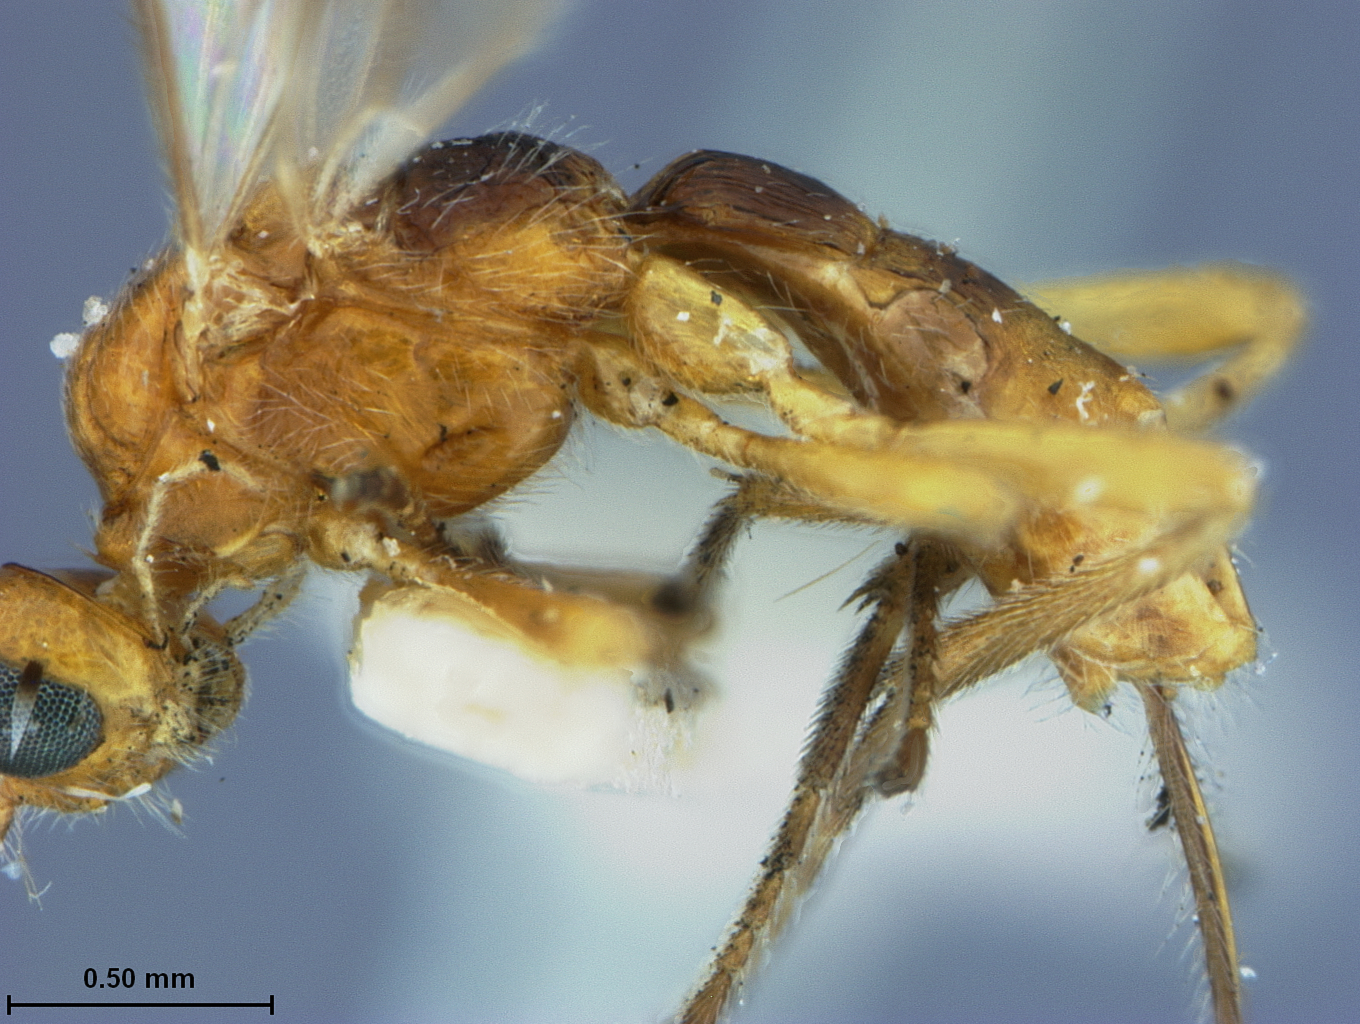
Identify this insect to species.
Clinocentrus tarsalis
